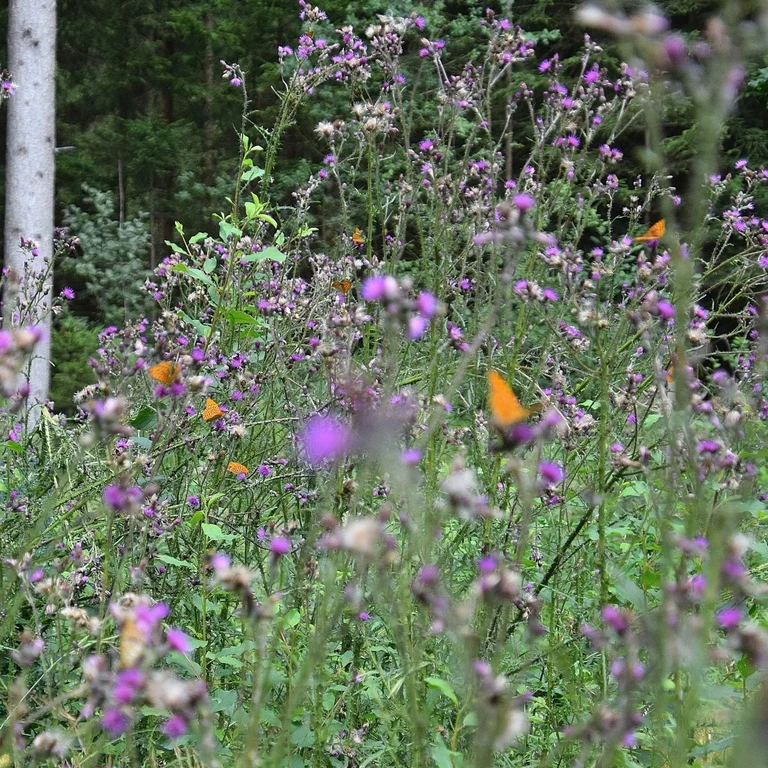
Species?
Argynnis paphia
